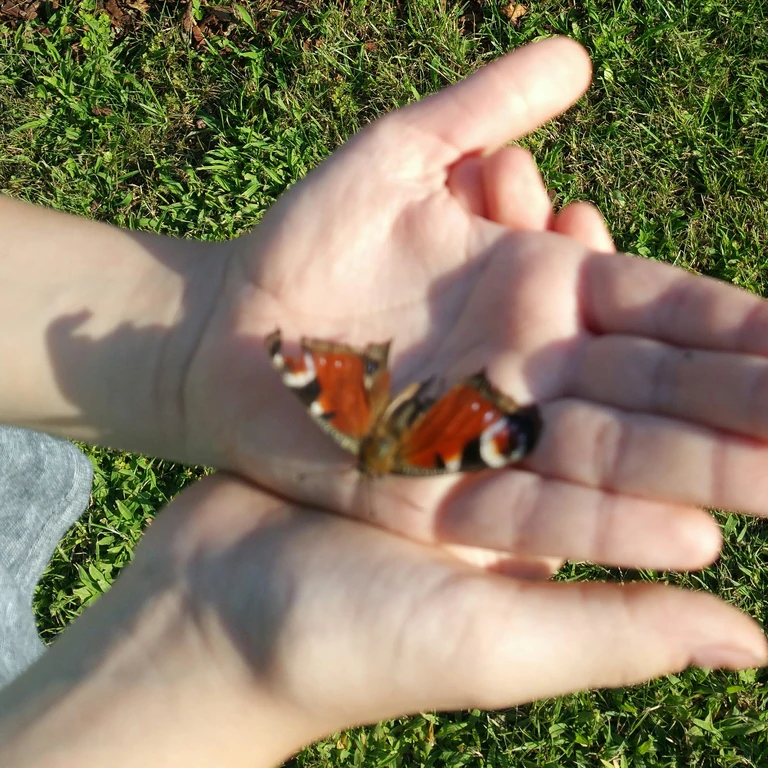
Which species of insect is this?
Aglais io
